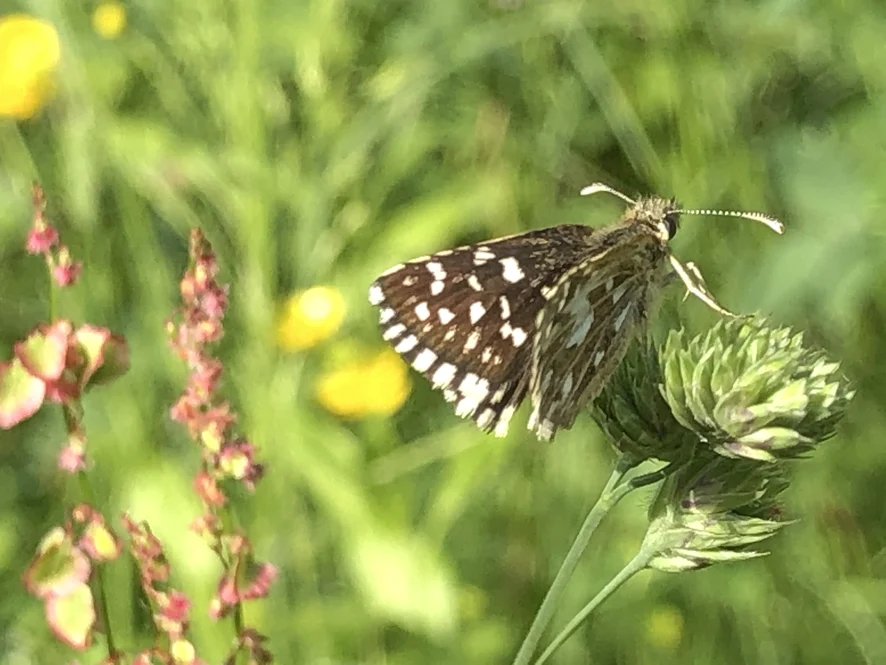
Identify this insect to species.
Pyrgus malvae
